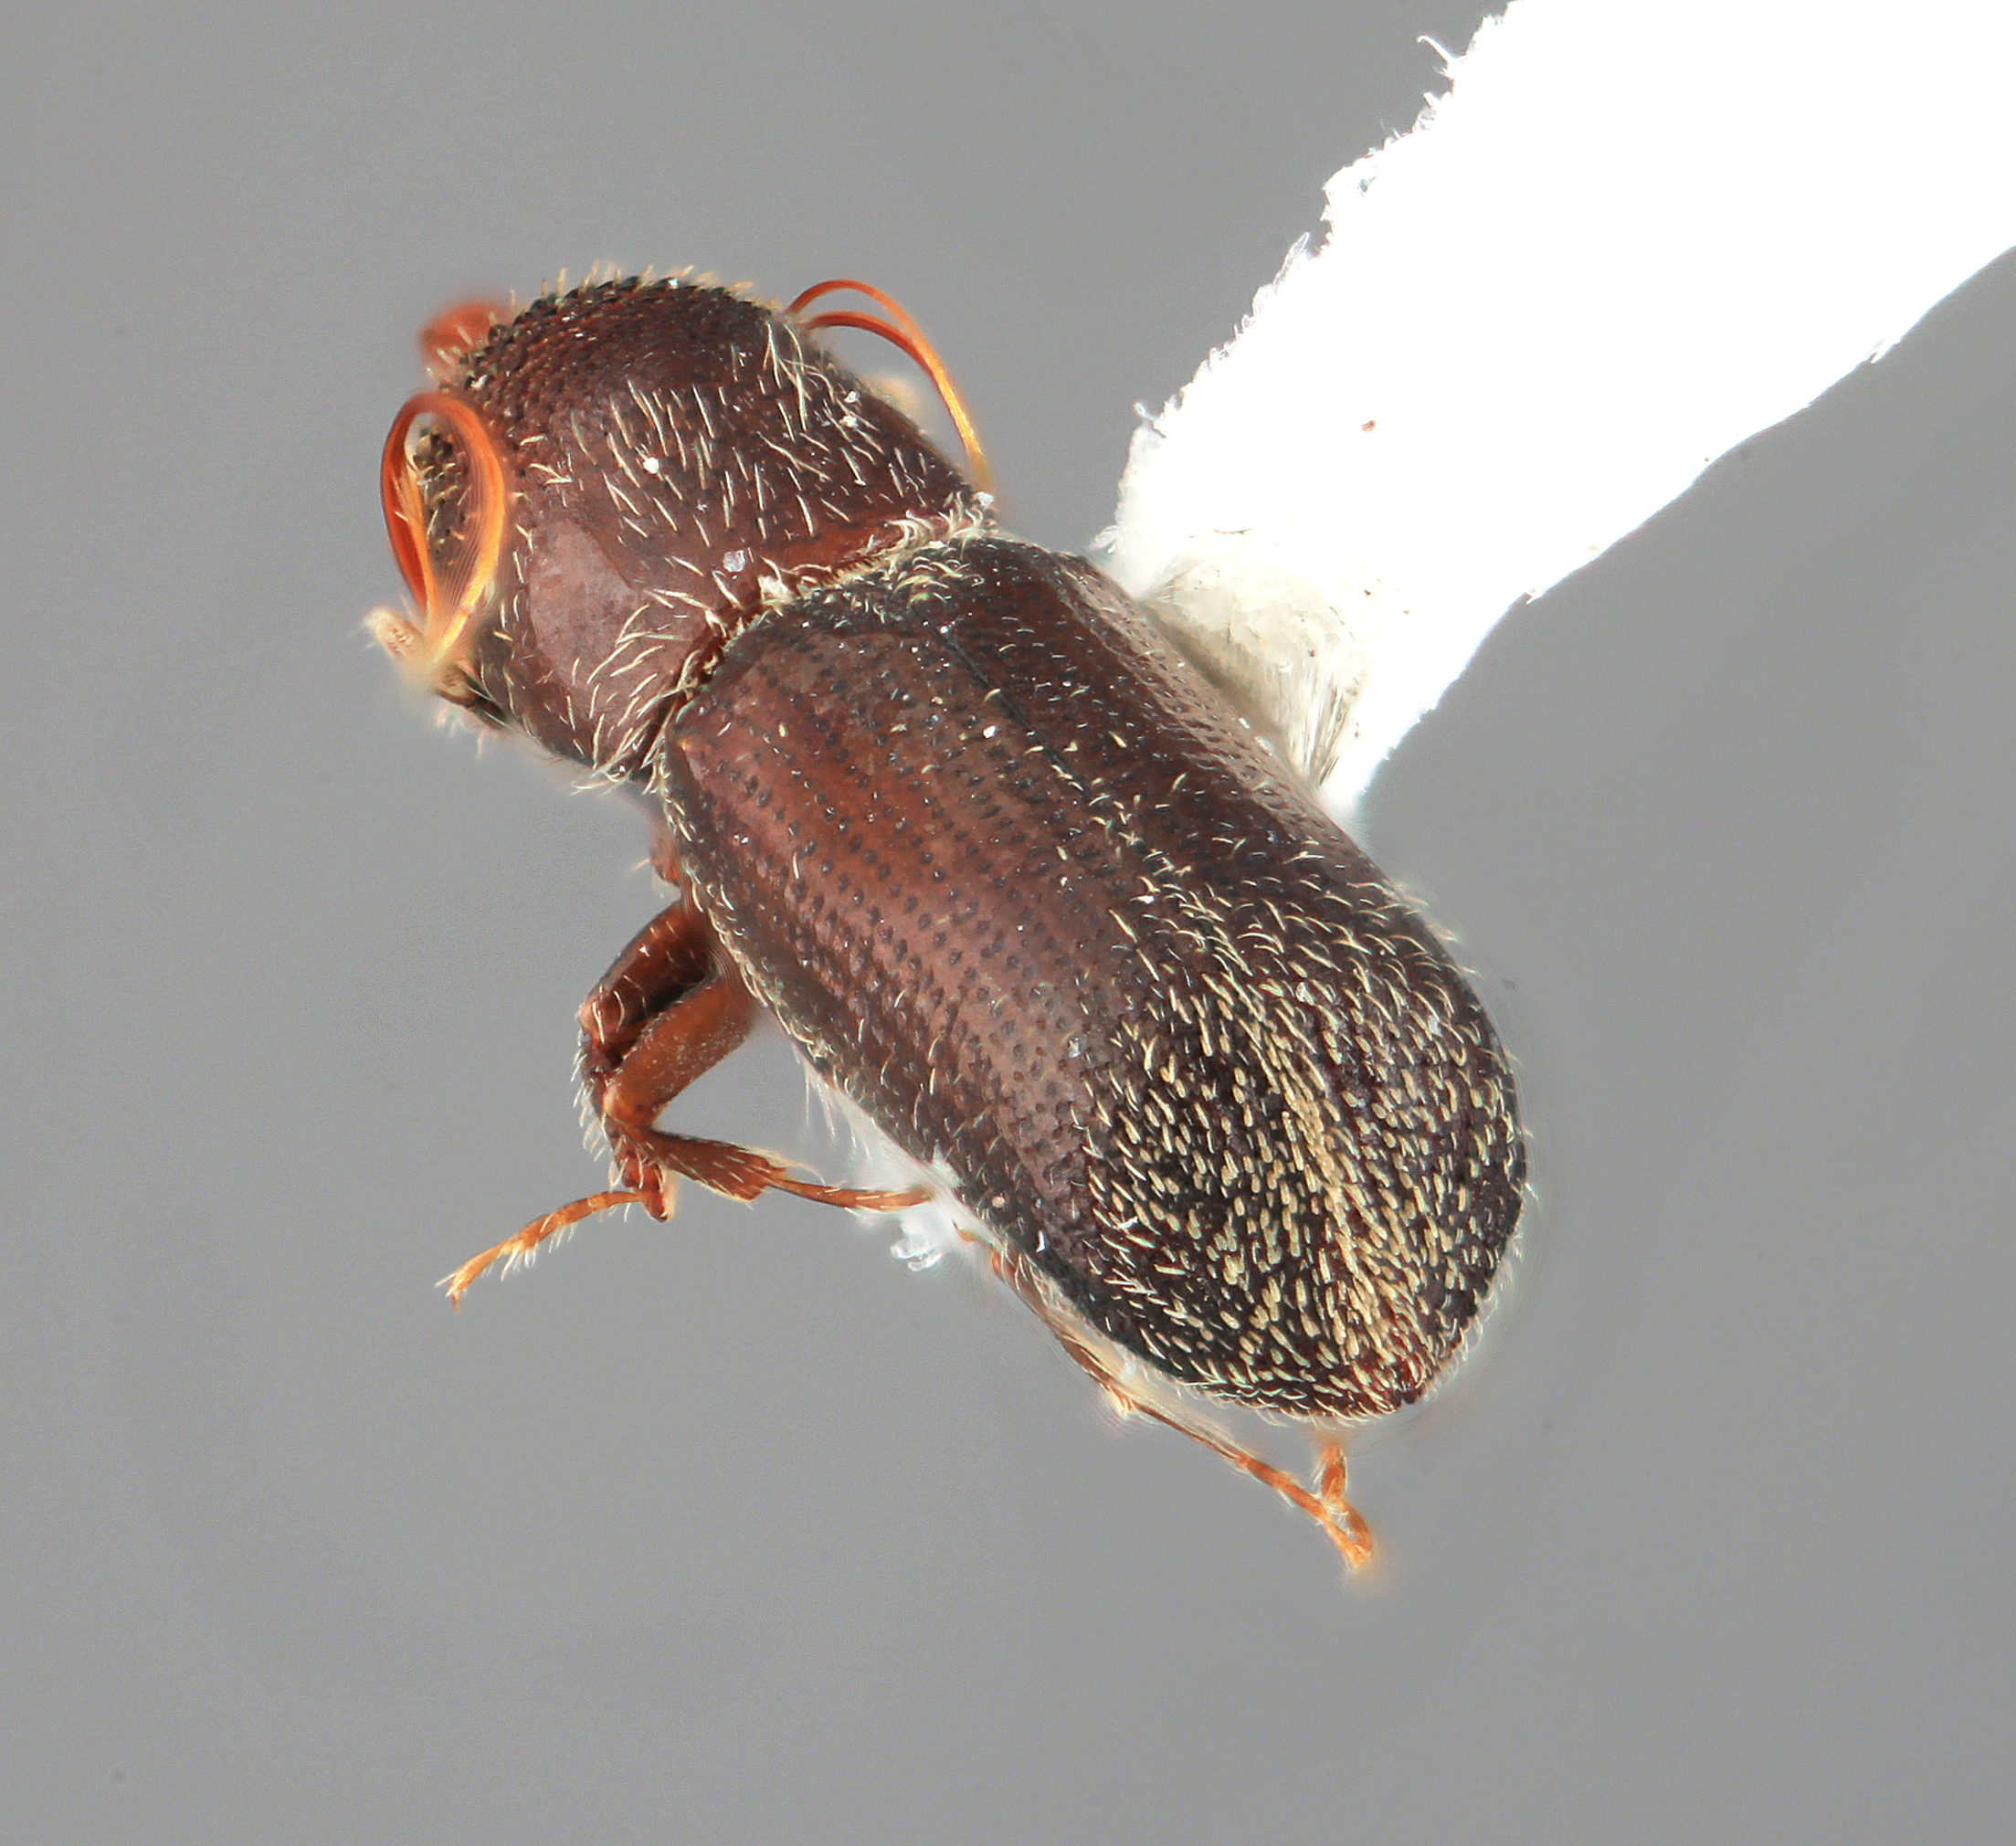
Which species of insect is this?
Hylocurus flagellatus
